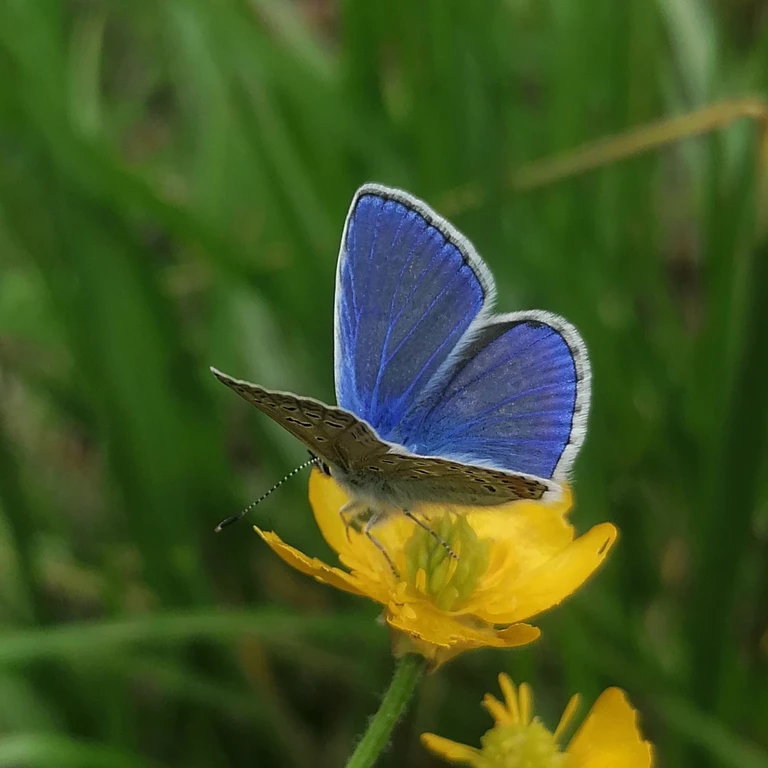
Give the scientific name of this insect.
Polyommatus icarus
